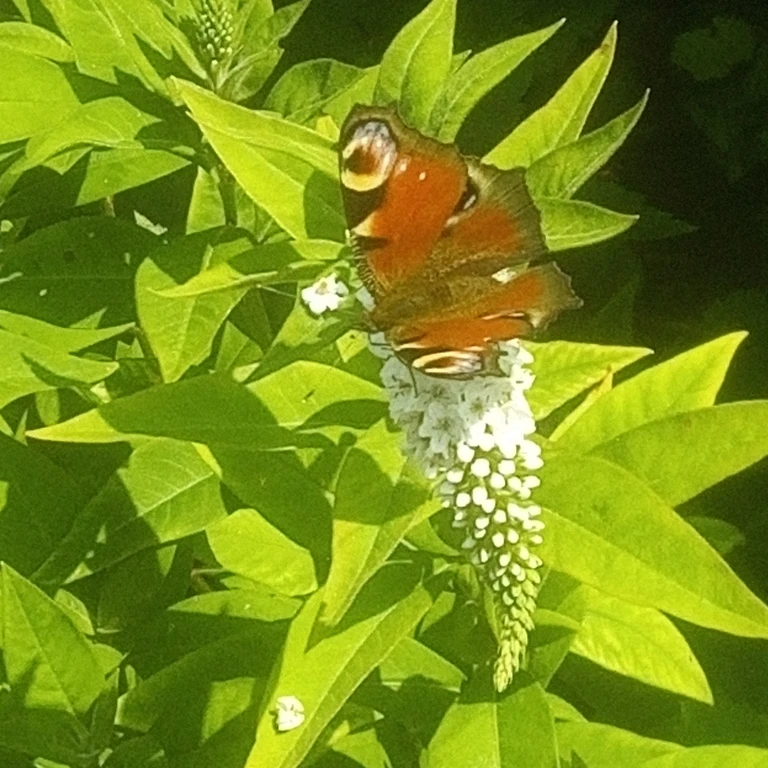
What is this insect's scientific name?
Aglais io
